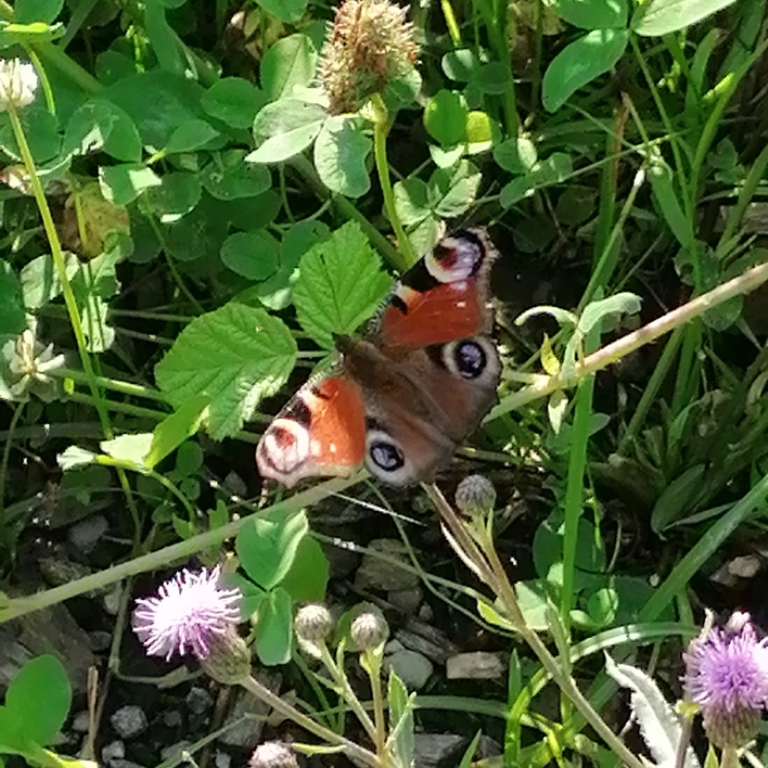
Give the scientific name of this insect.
Aglais io
